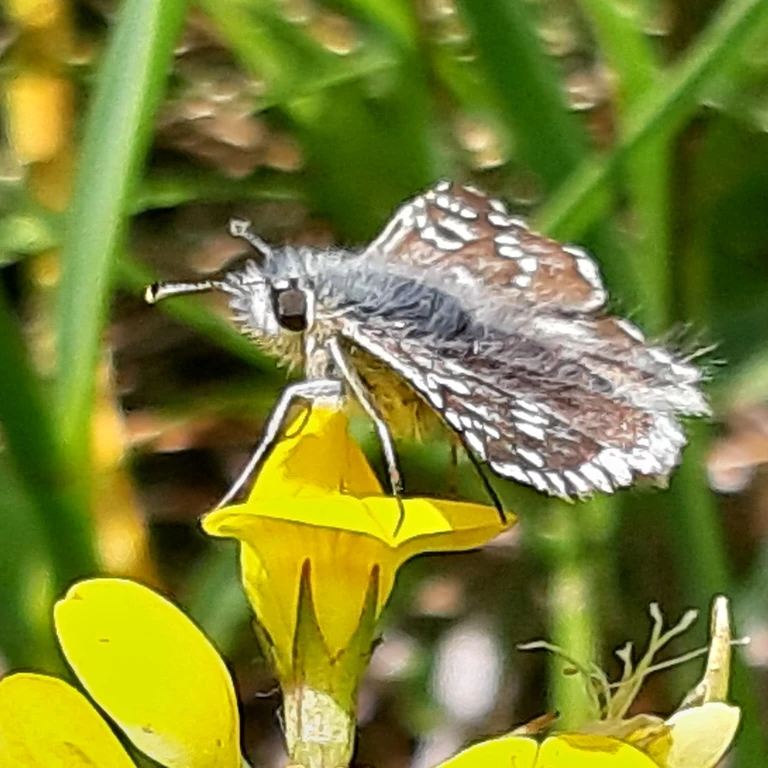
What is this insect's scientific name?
Pyrgus malvae
